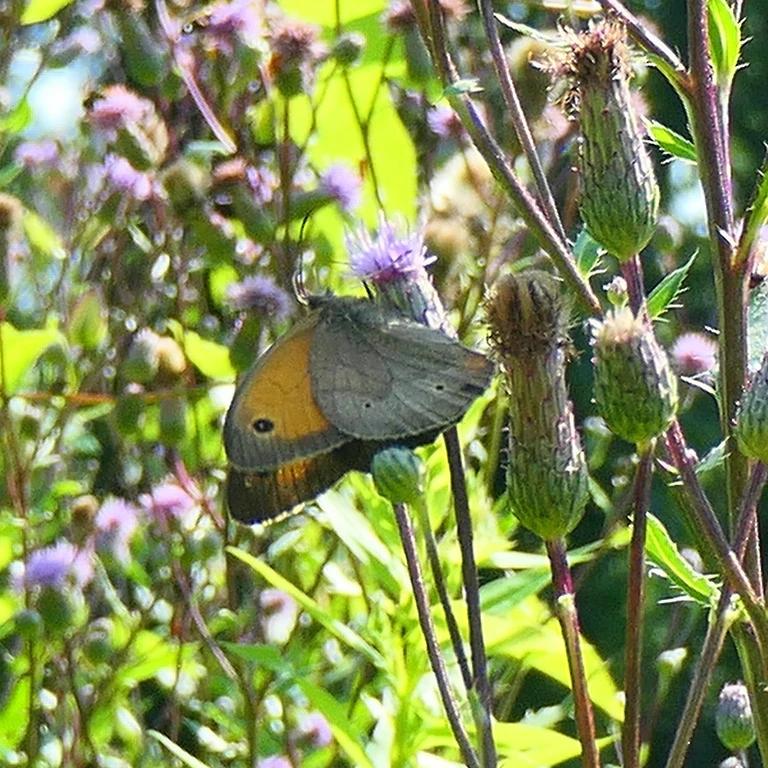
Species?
Maniola jurtina
